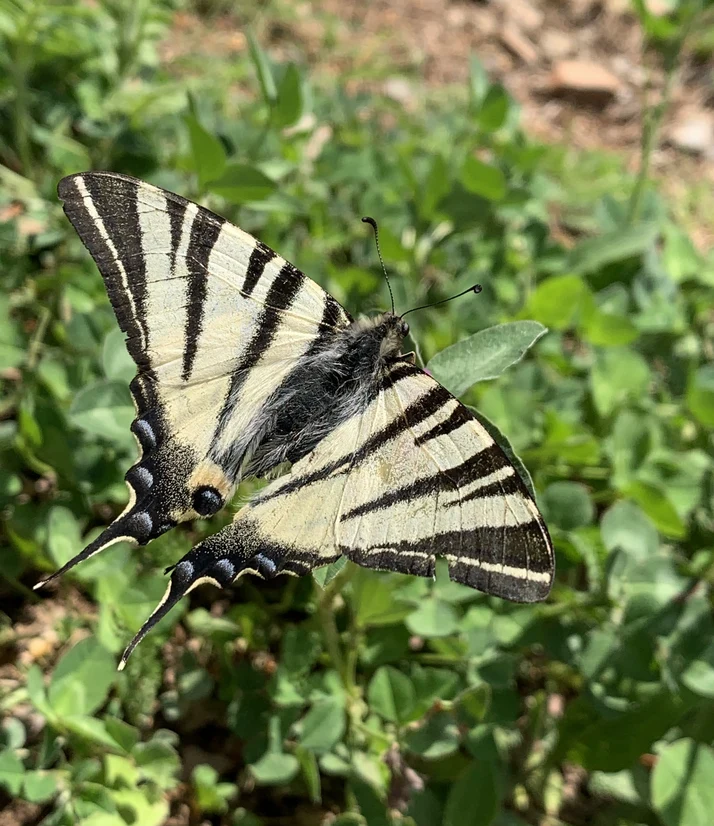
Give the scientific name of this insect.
Iphiclides podalirius
